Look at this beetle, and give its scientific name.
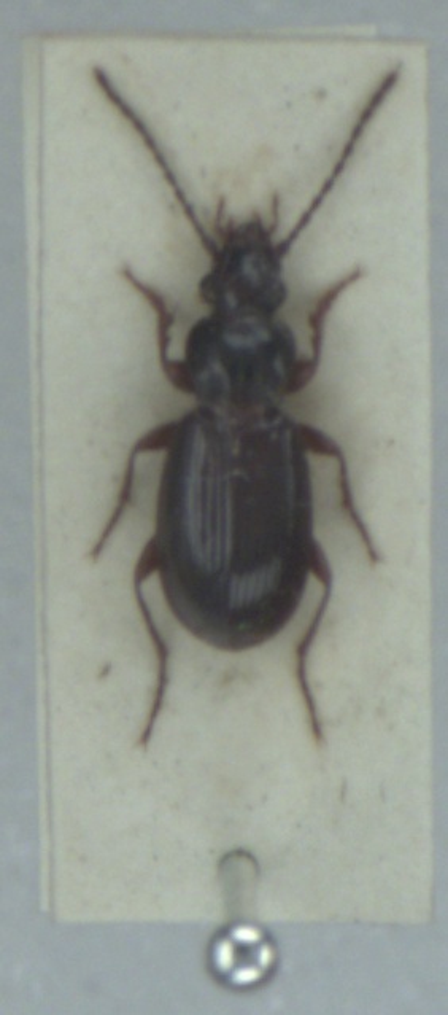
Patrobus assimilis
